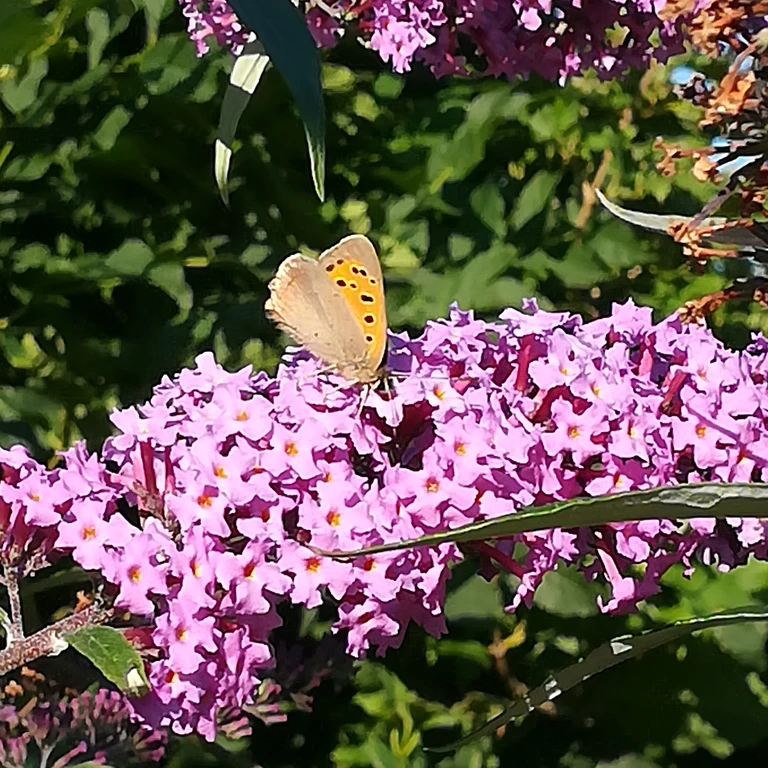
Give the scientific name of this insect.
Lycaena phlaeas
